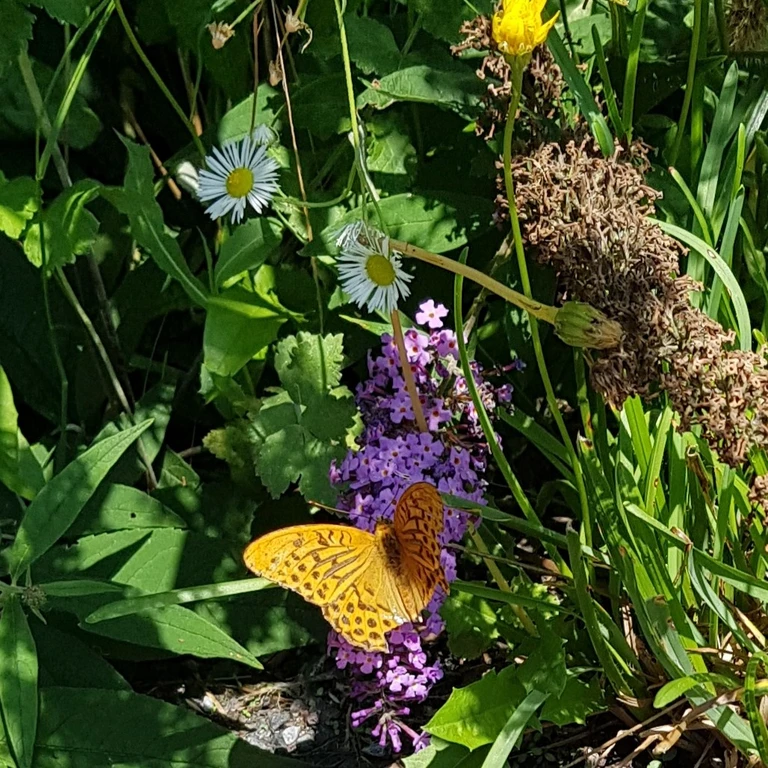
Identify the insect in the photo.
Argynnis paphia
